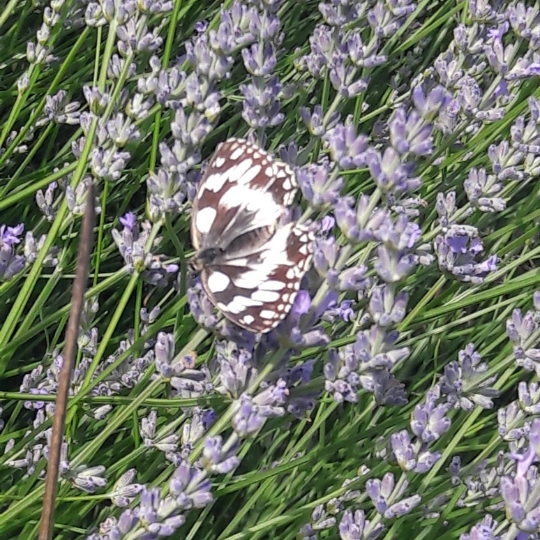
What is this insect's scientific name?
Melanargia galathea
